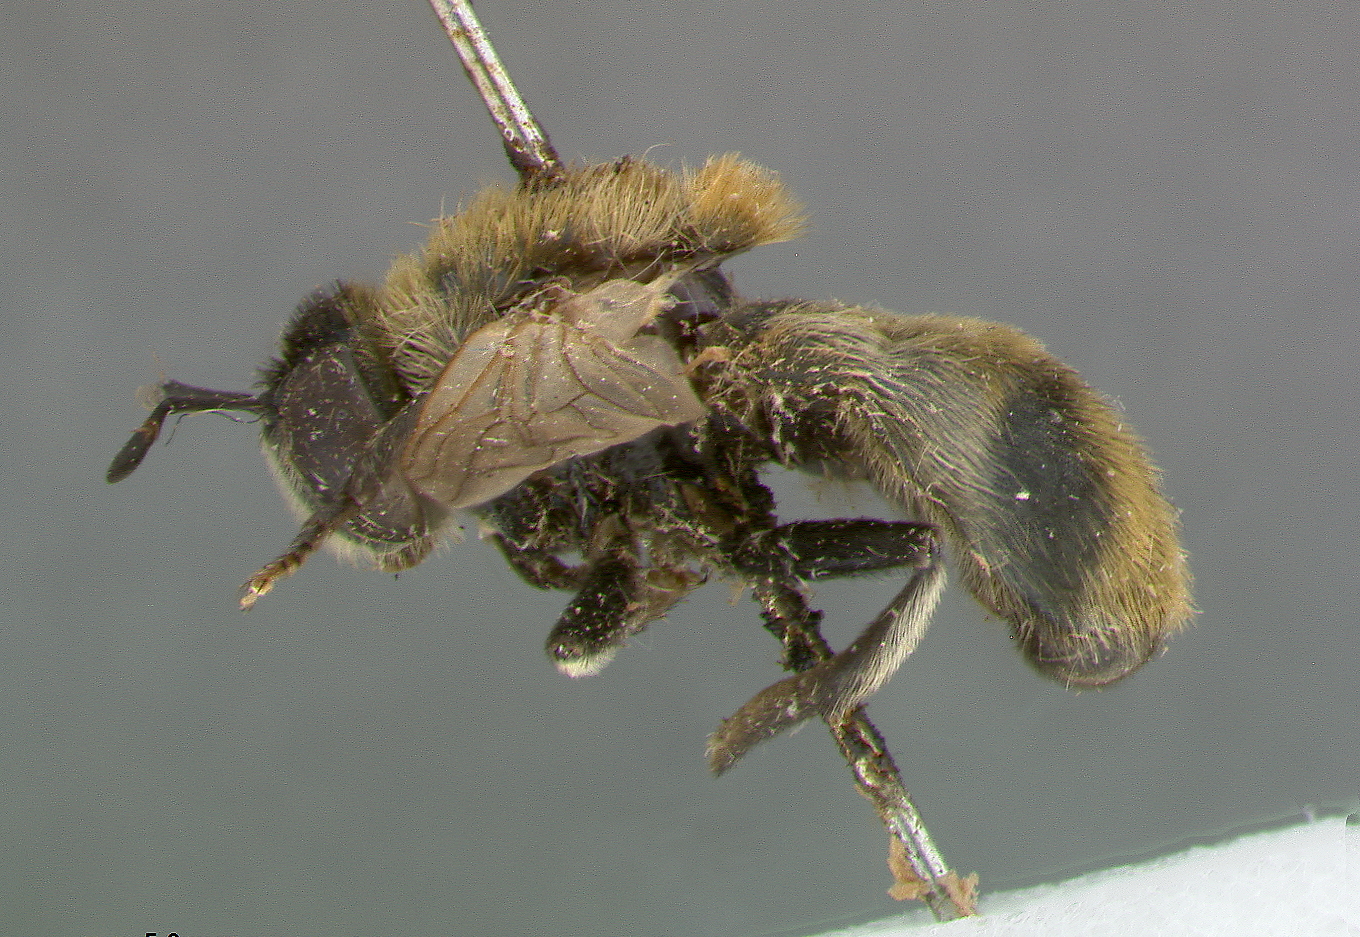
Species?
Microdon auricomus
